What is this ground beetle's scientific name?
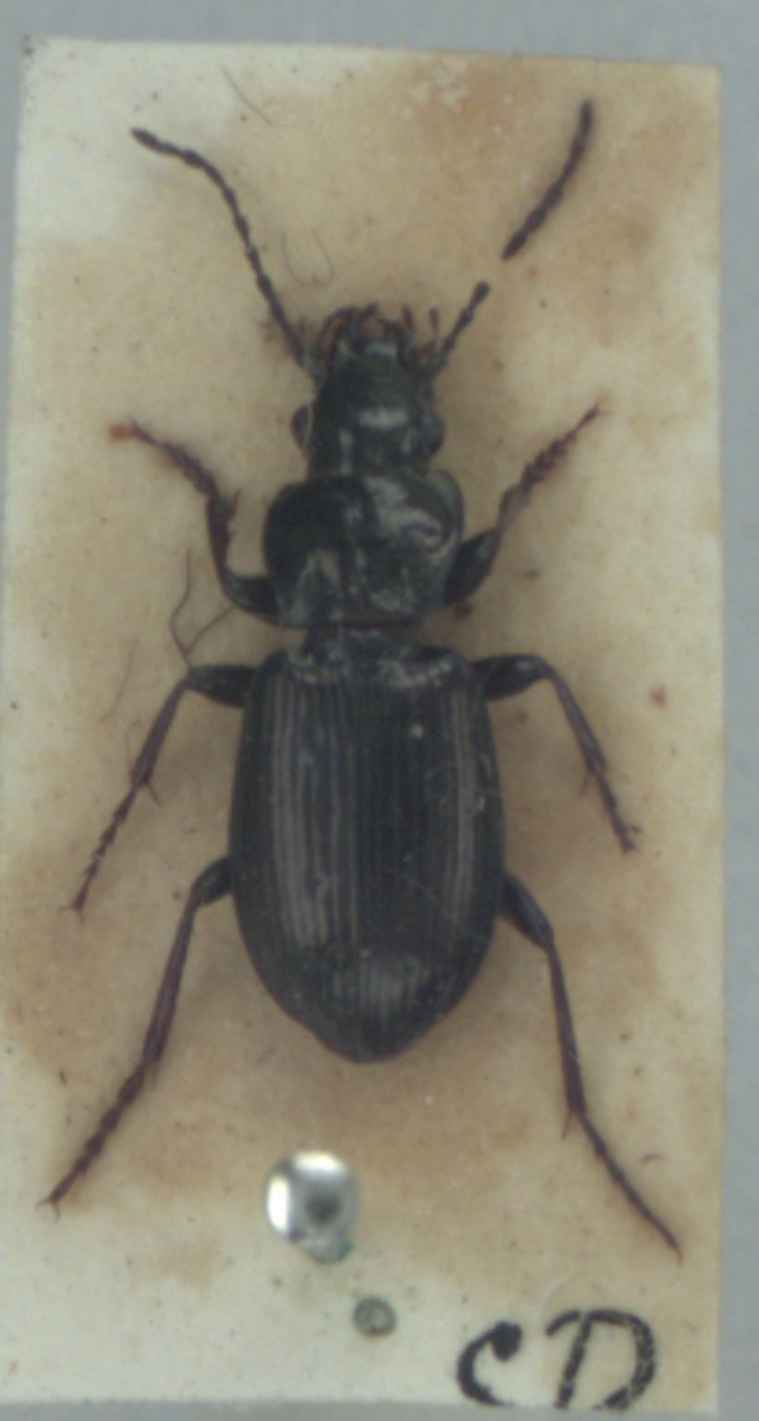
Pterostichus oblongopunctatus
